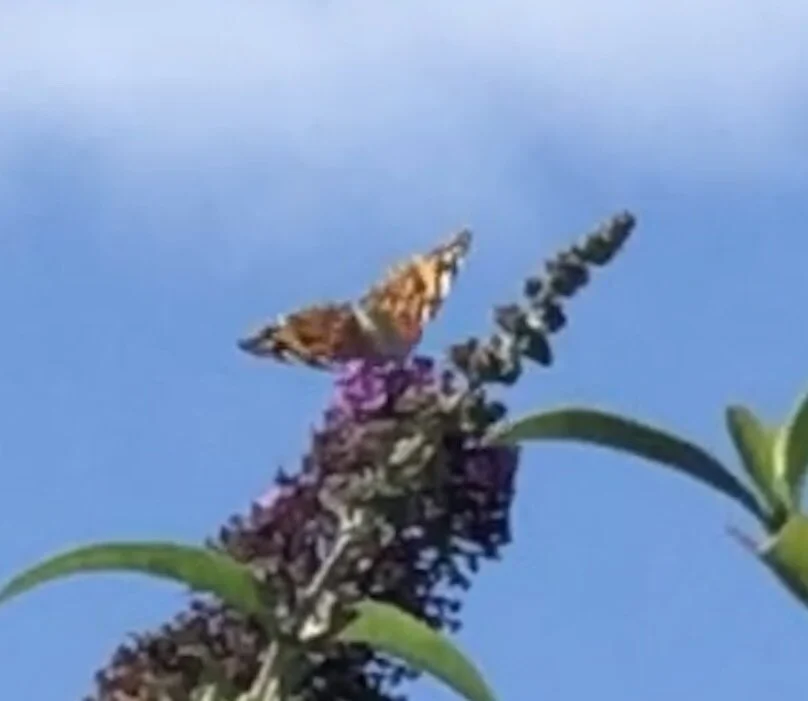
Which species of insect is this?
Vanessa cardui
